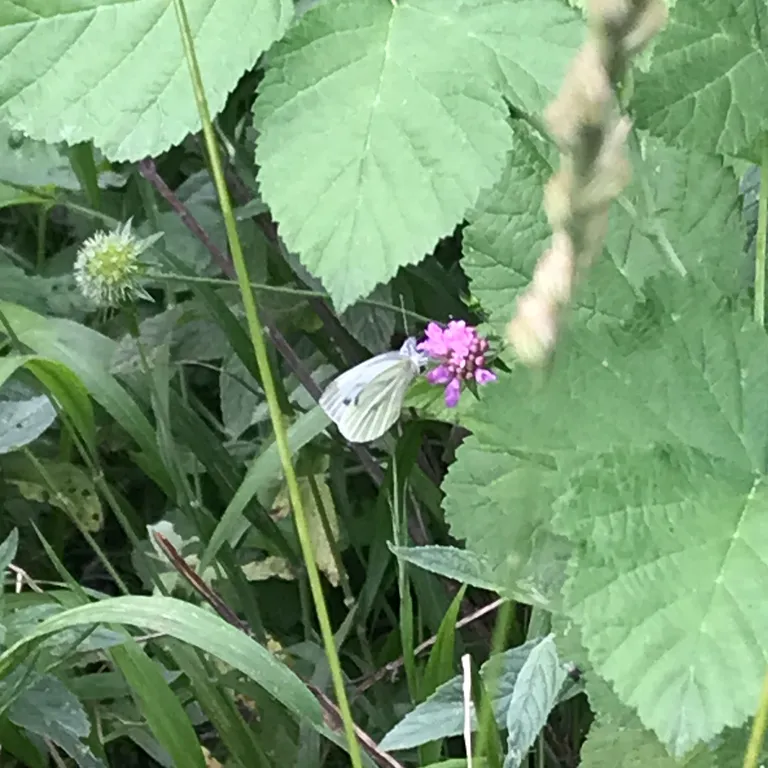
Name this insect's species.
Pieris napi
